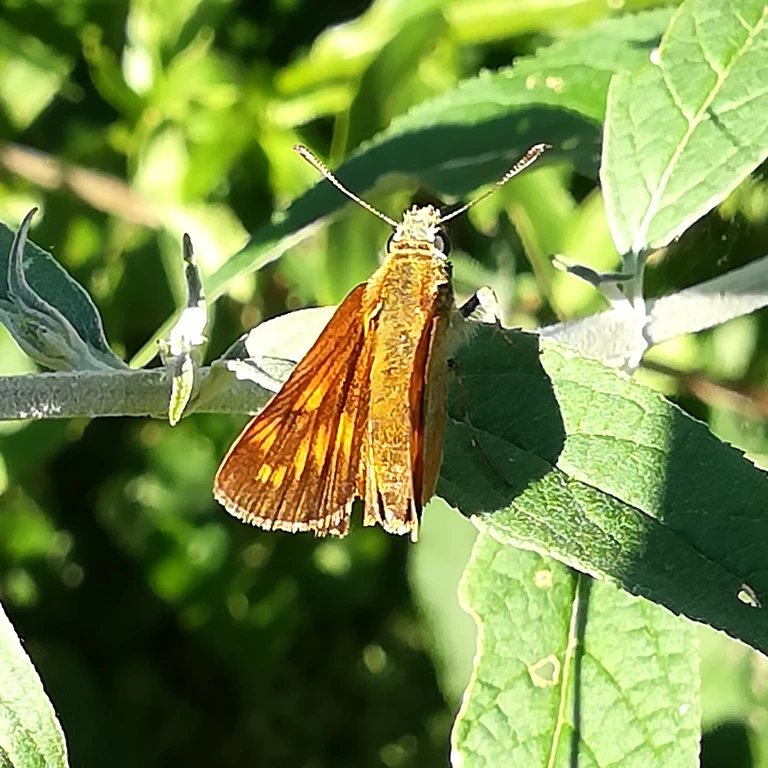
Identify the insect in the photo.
Ochlodes sylvanus (also Ochlodes venata)
